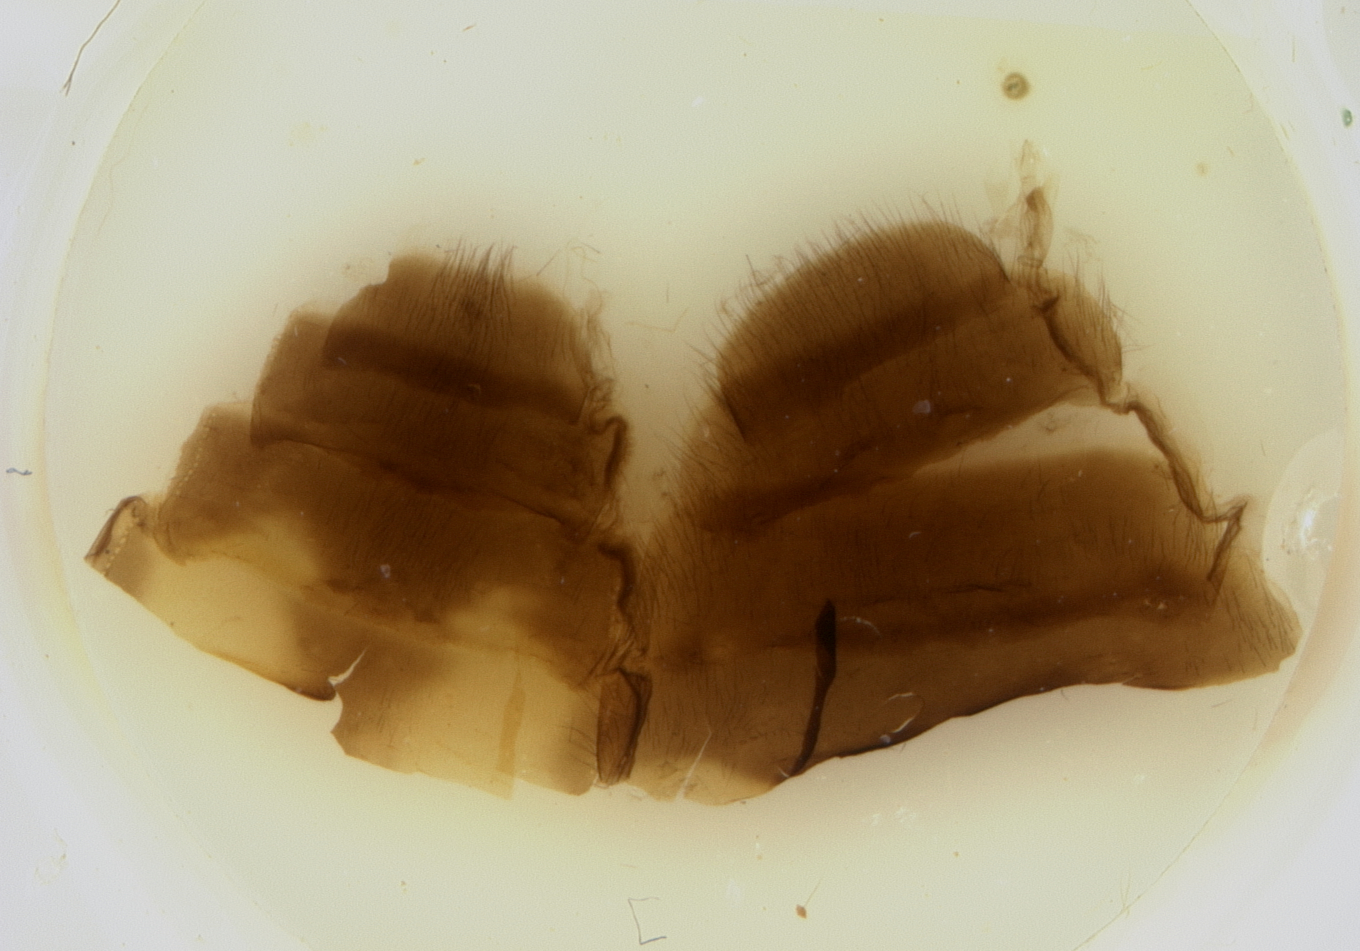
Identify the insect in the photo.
Tabanus gracilipalpis (also Tabanus arpadi)
